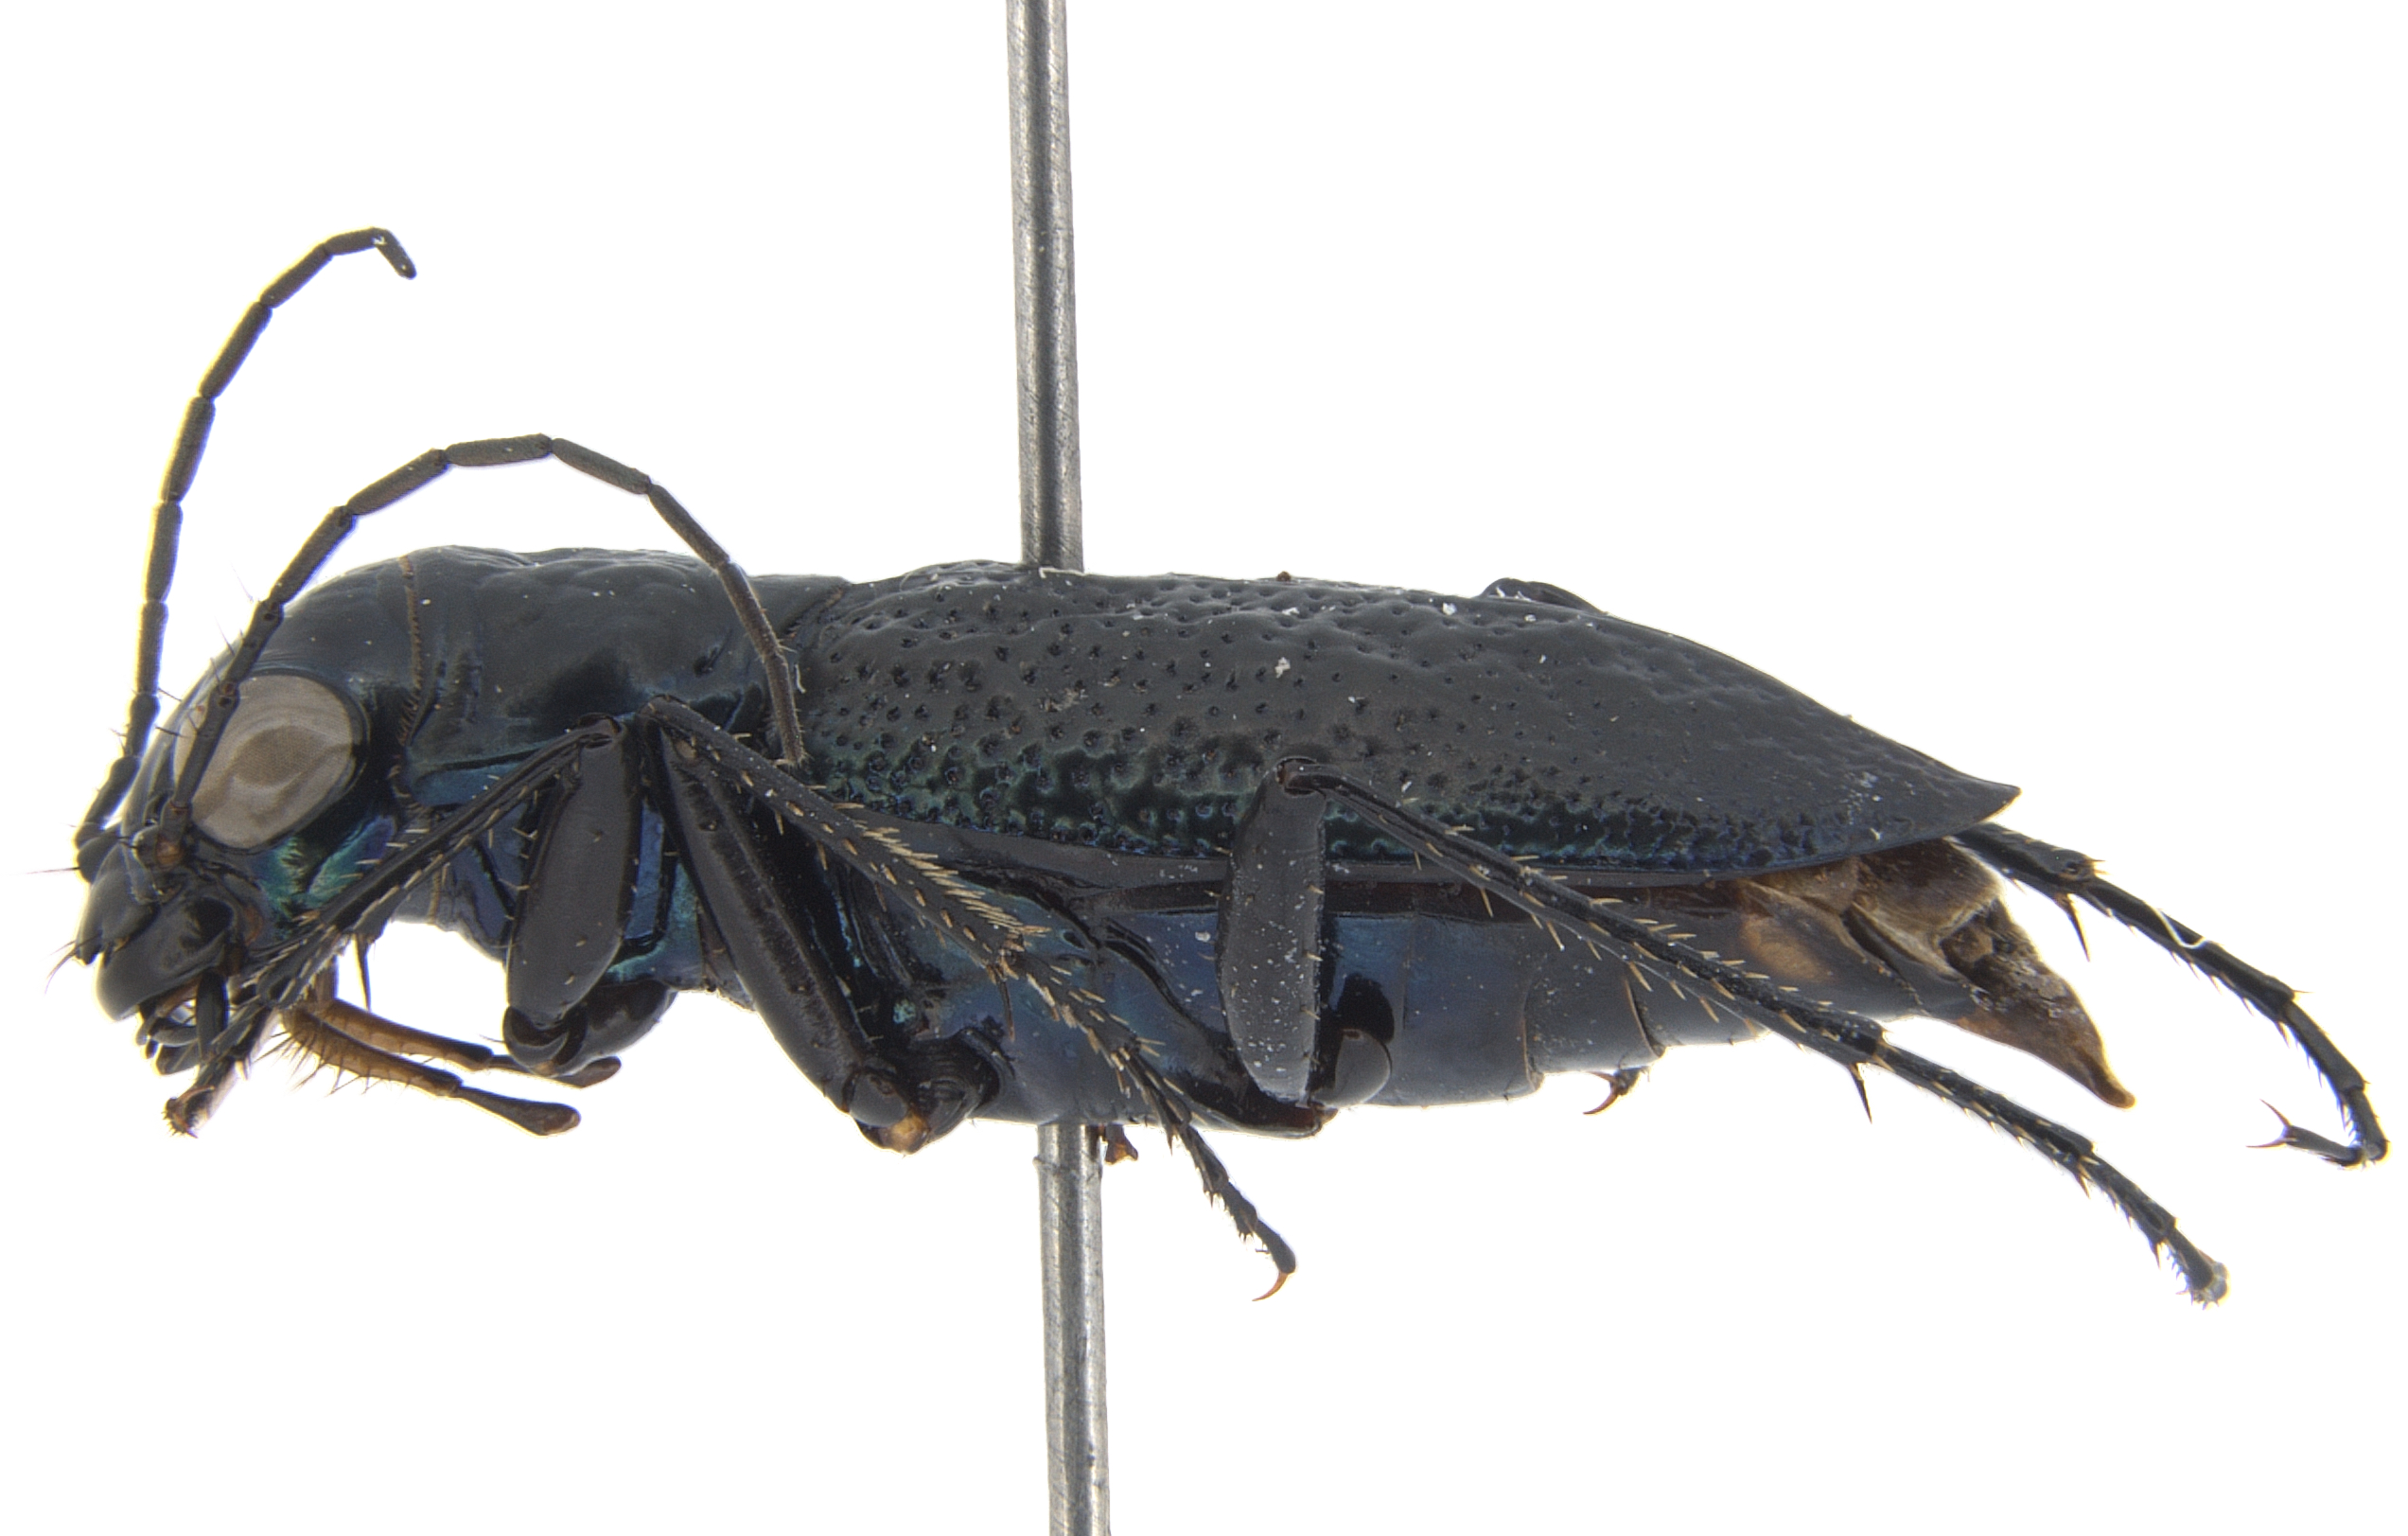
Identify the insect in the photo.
Aniara sepulchralis
